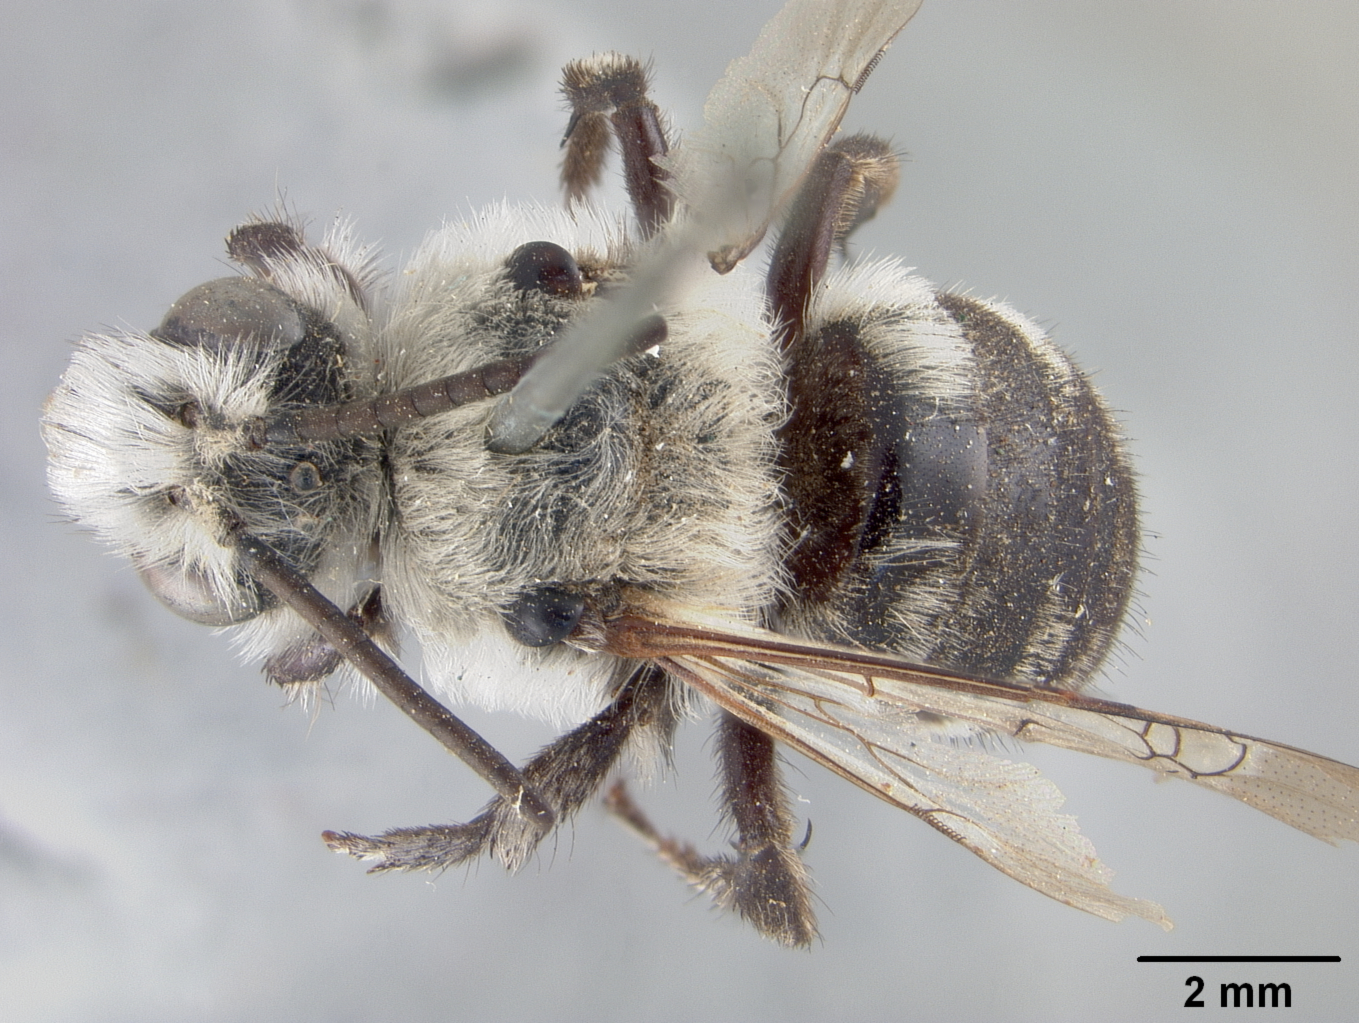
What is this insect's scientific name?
Bombomelecta alfredi
